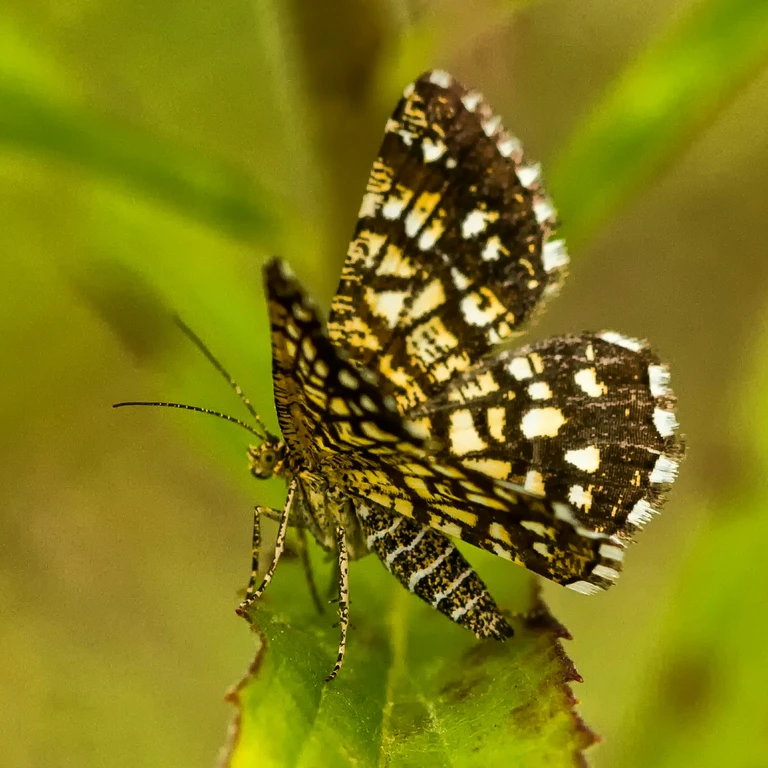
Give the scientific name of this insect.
Chiasmia clathrata
